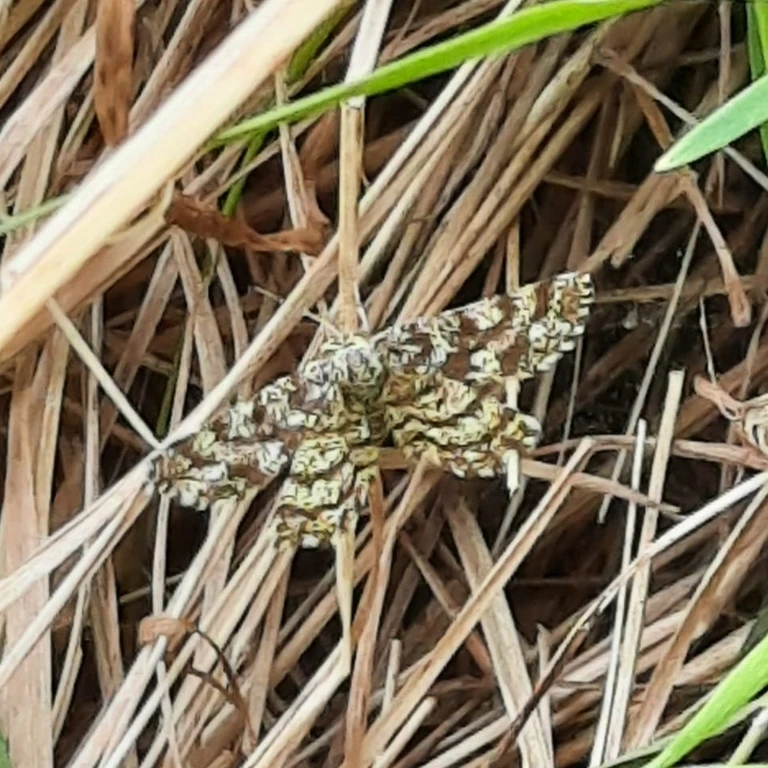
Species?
Ematurga atomaria
